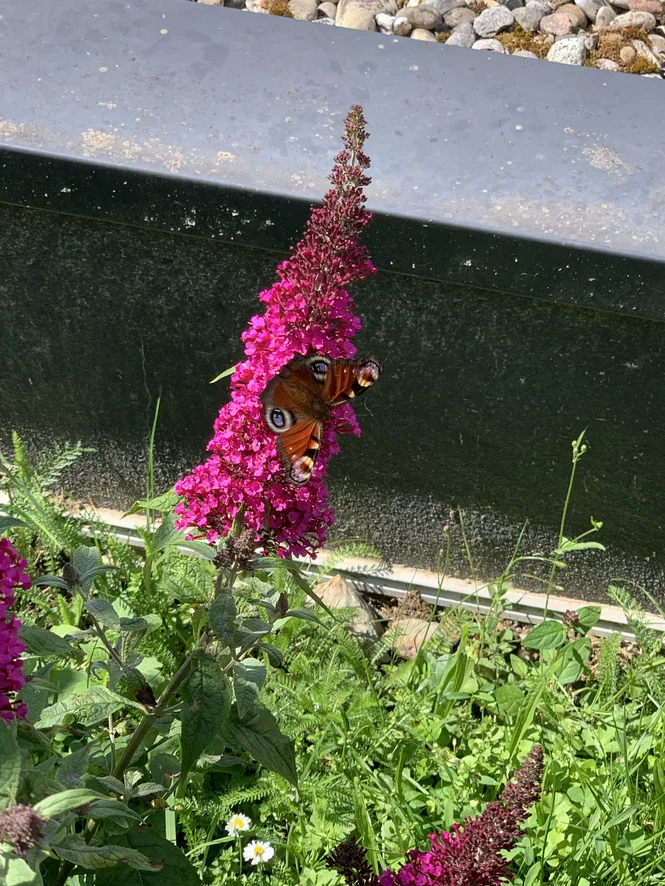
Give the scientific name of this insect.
Aglais io
